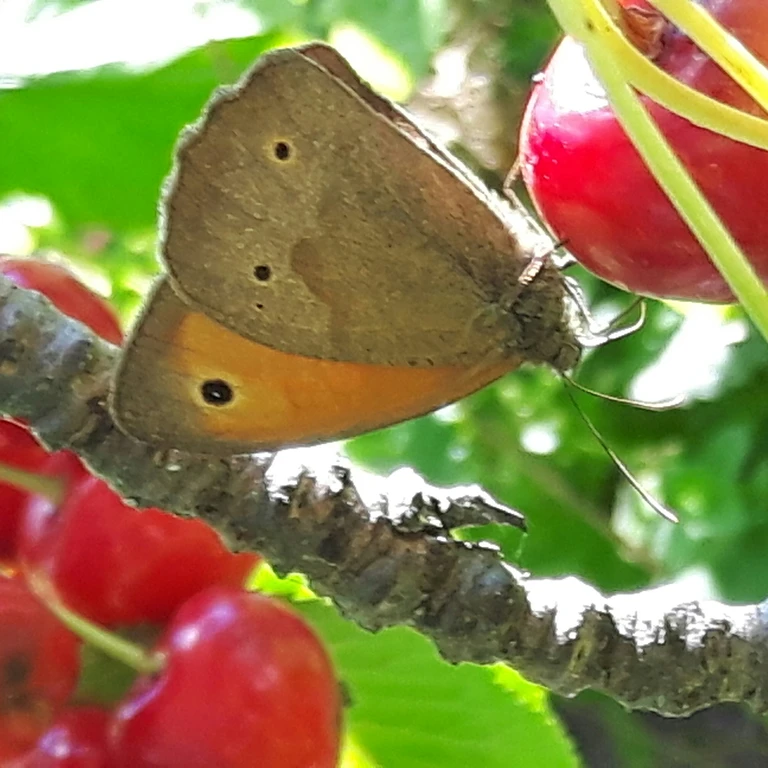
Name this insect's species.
Maniola jurtina
